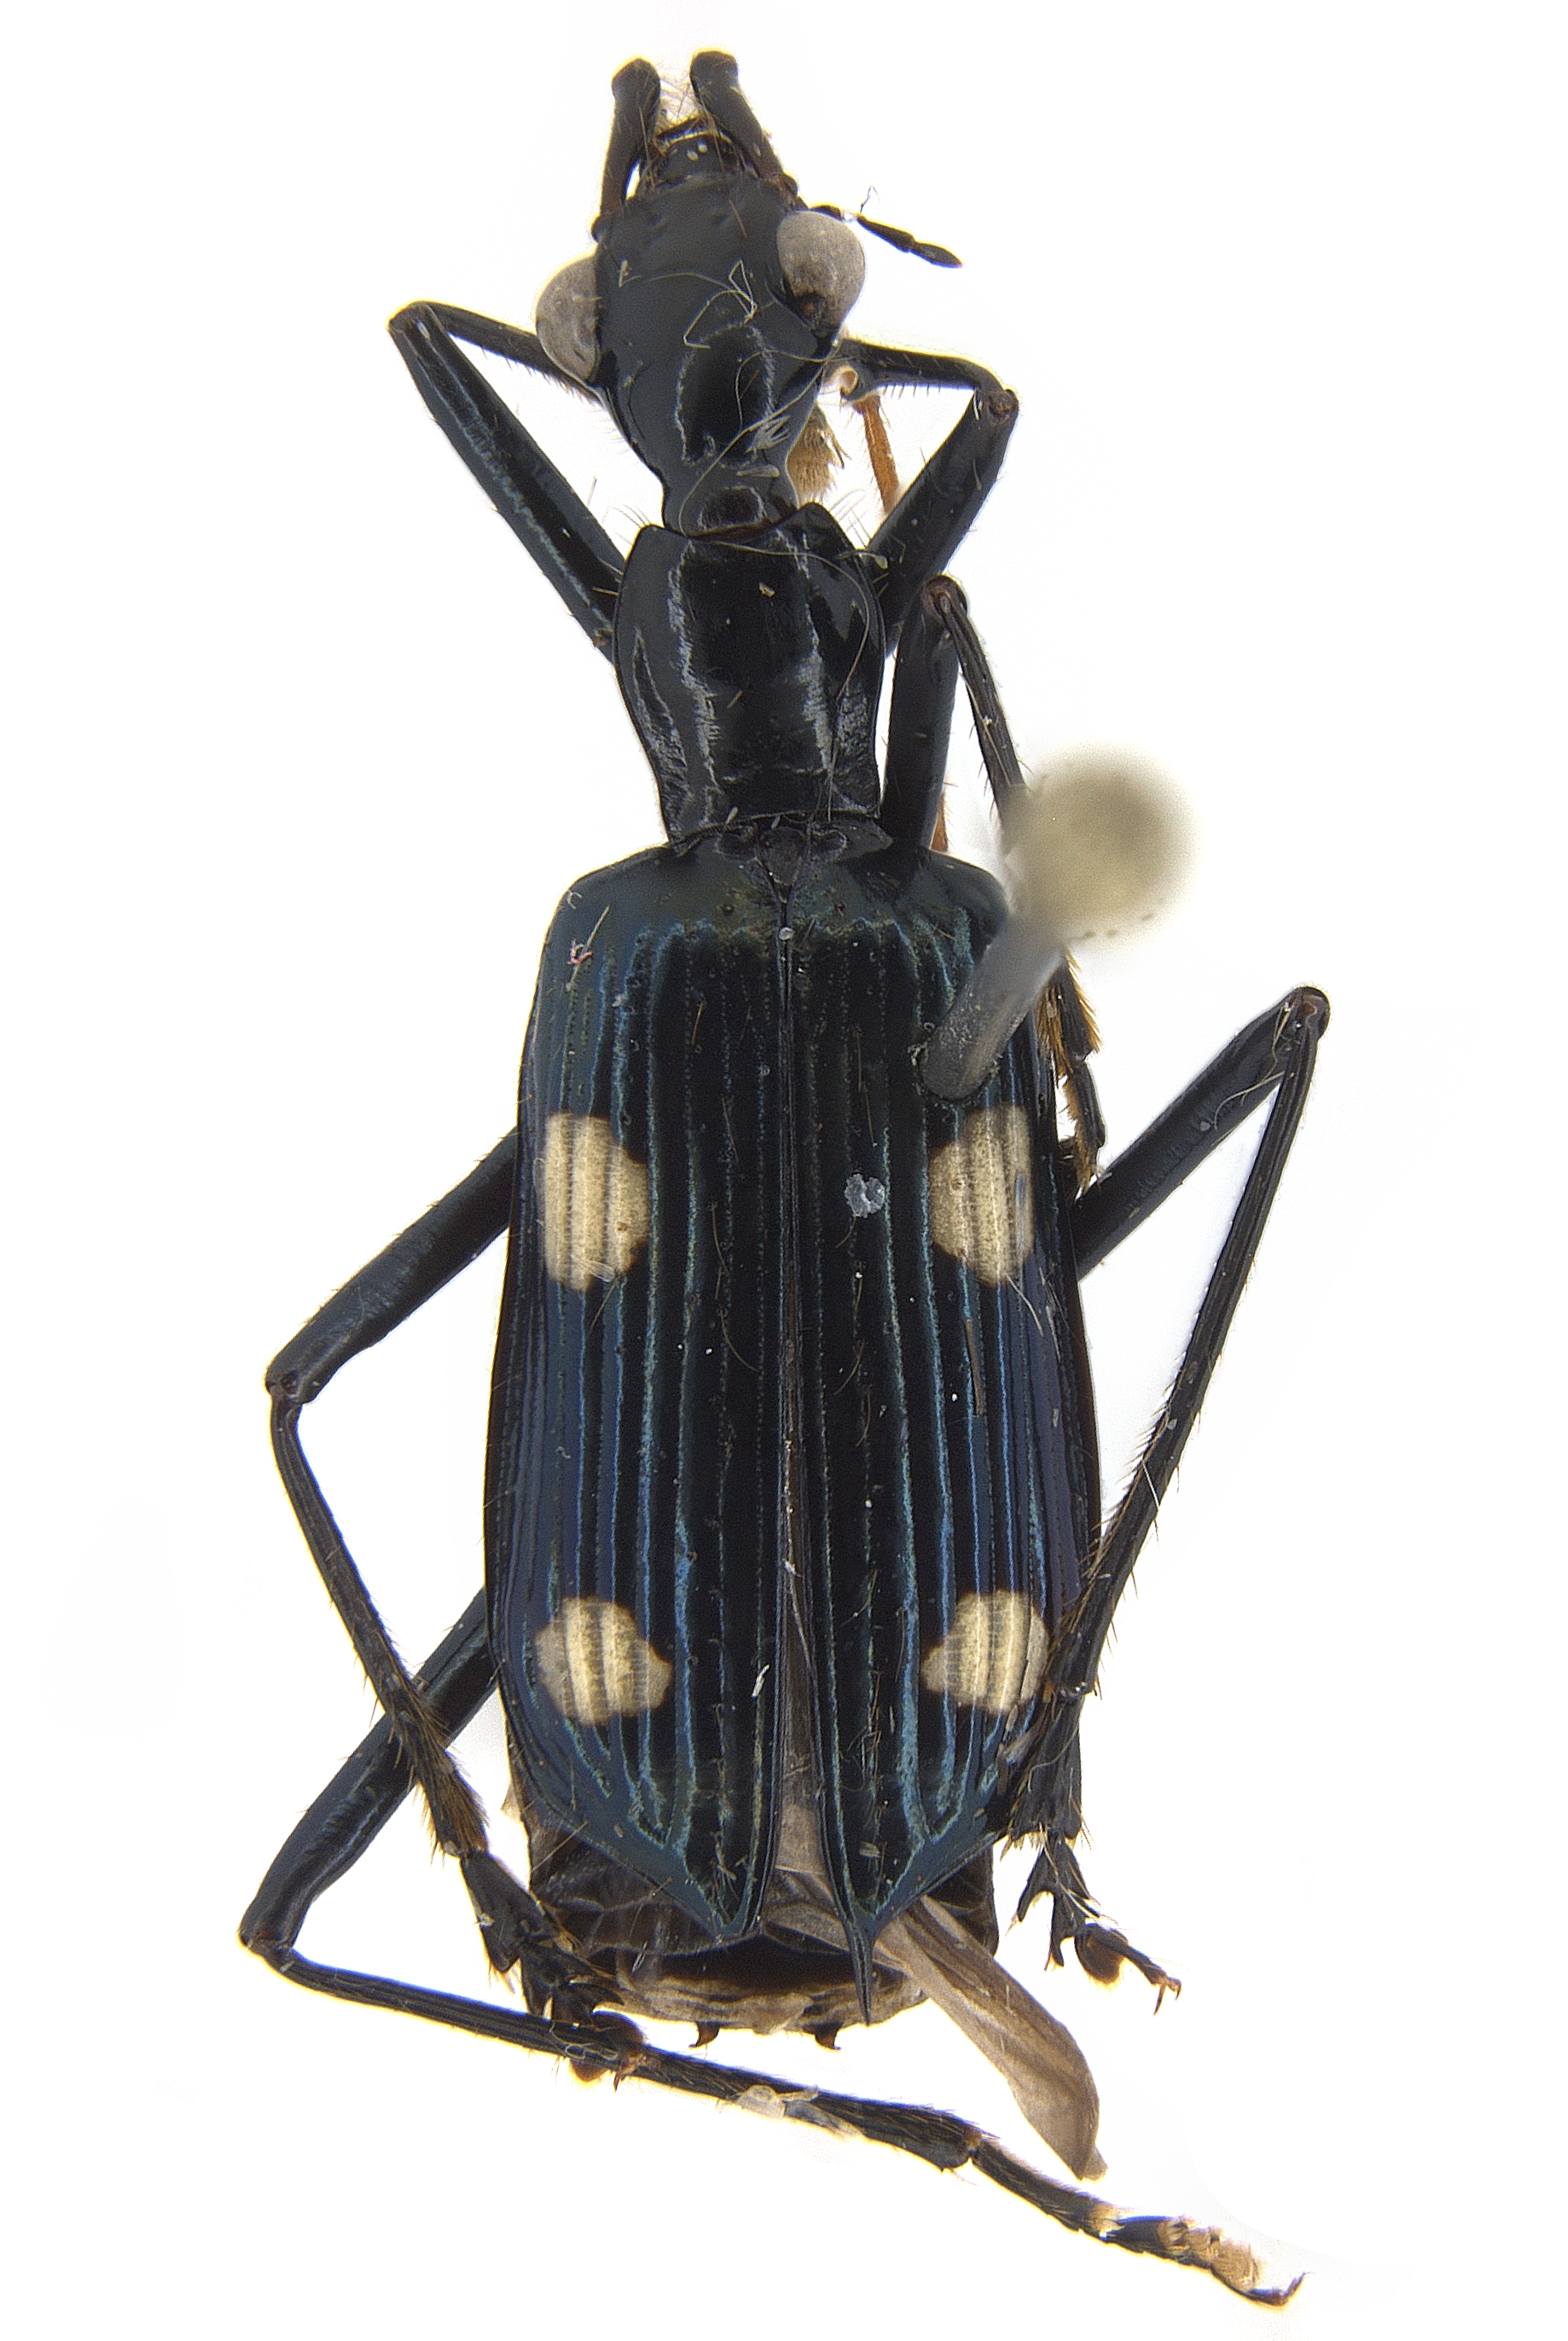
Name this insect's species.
Calophaena acuminata
